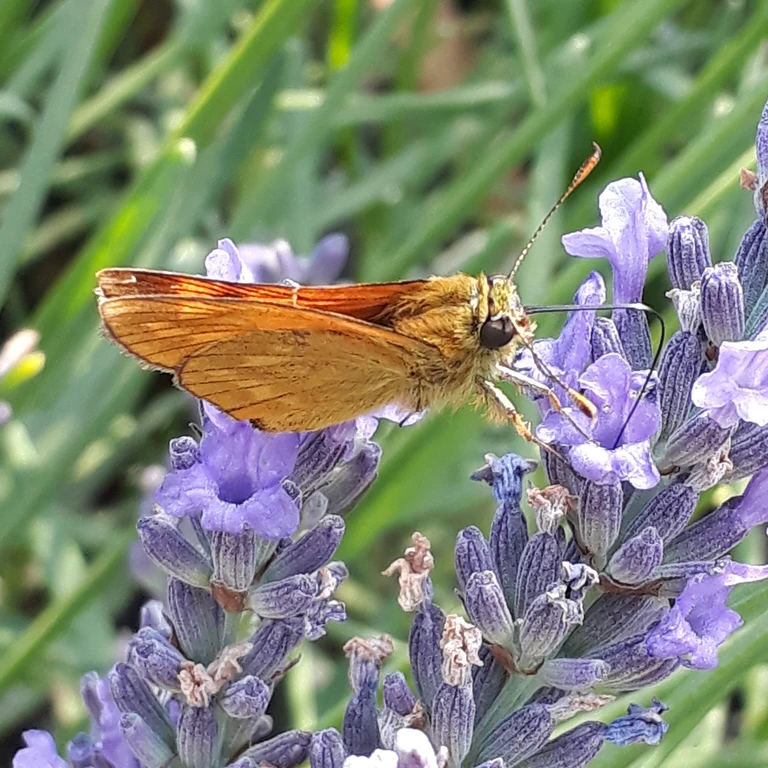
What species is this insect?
Ochlodes sylvanus (also Ochlodes venata)
